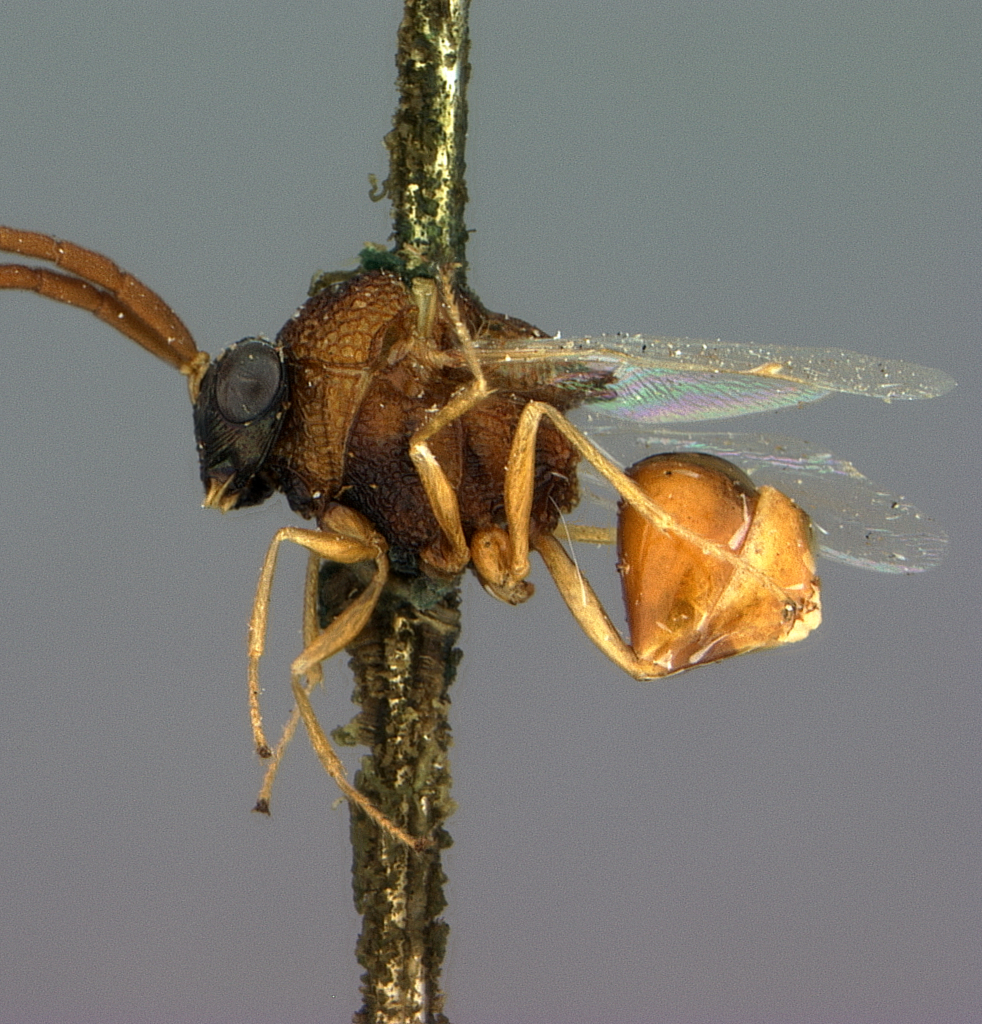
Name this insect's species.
Lophyrocera floridana
